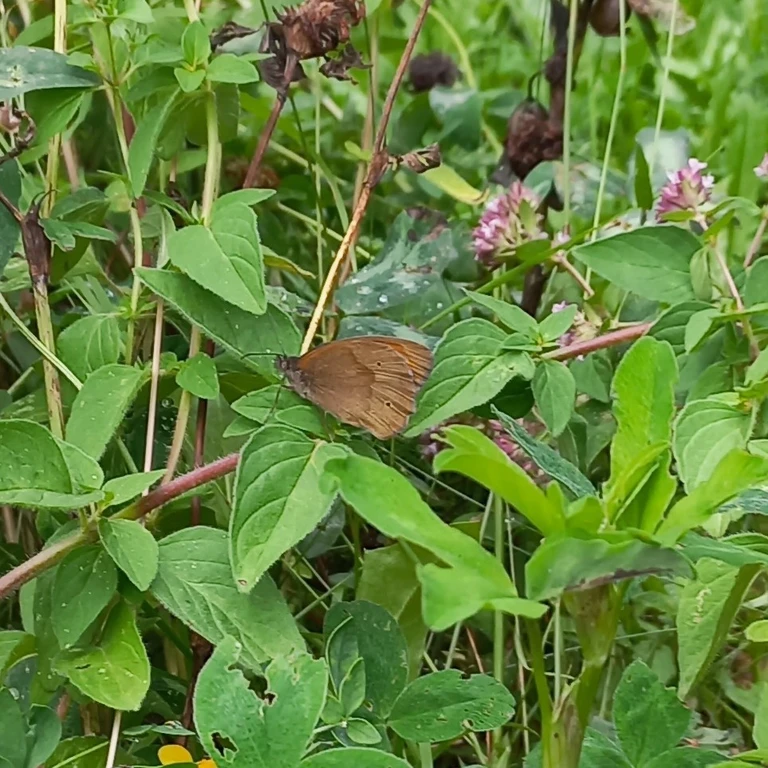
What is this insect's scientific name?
Maniola jurtina
